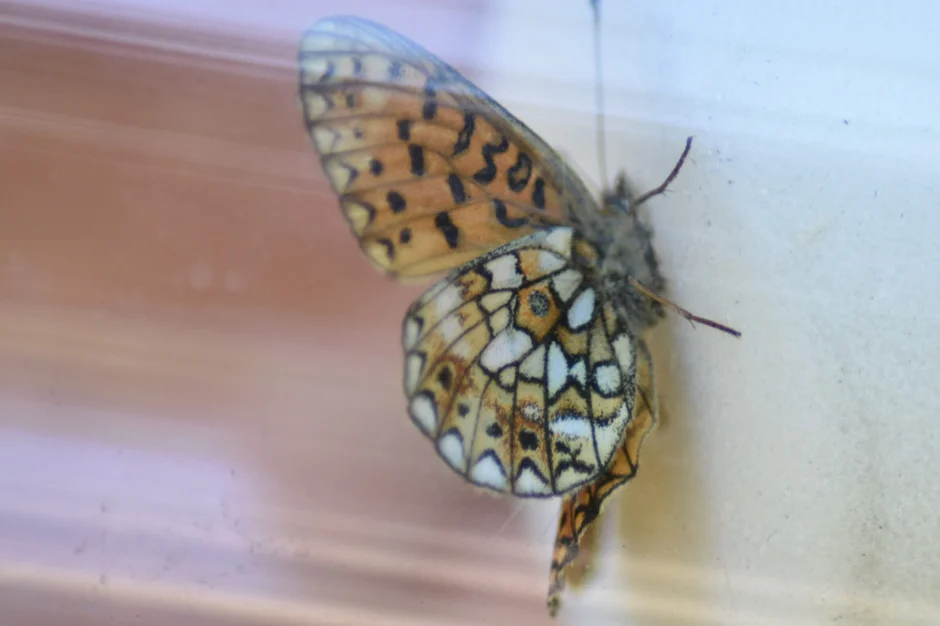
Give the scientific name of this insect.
Boloria selene
